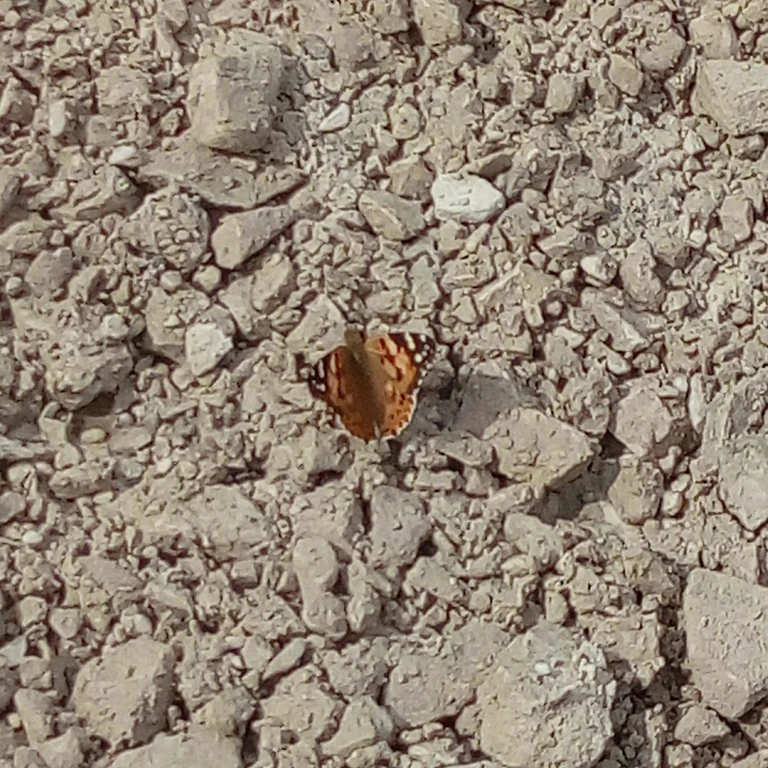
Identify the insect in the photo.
Vanessa cardui
